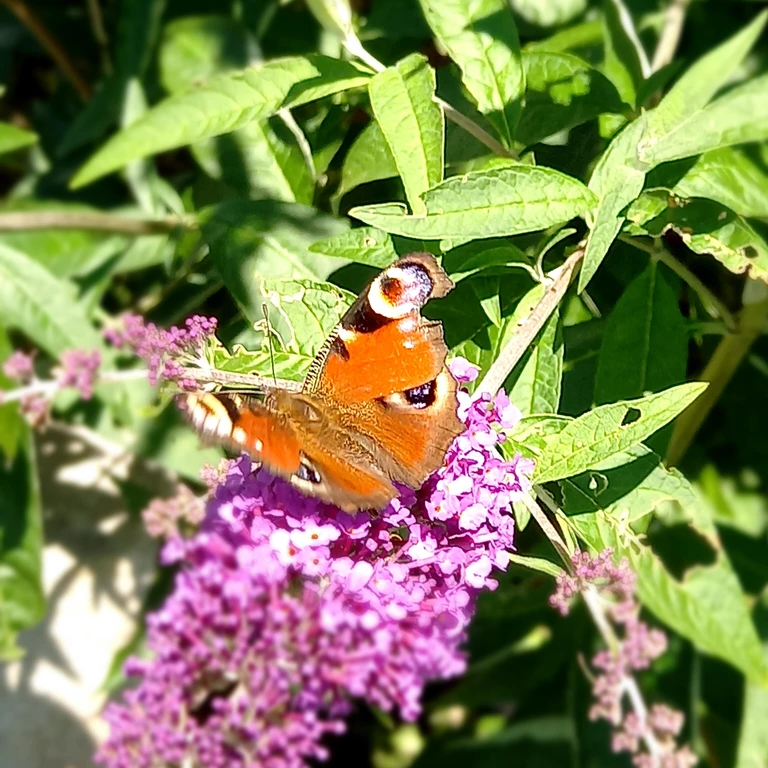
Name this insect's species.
Aglais io
